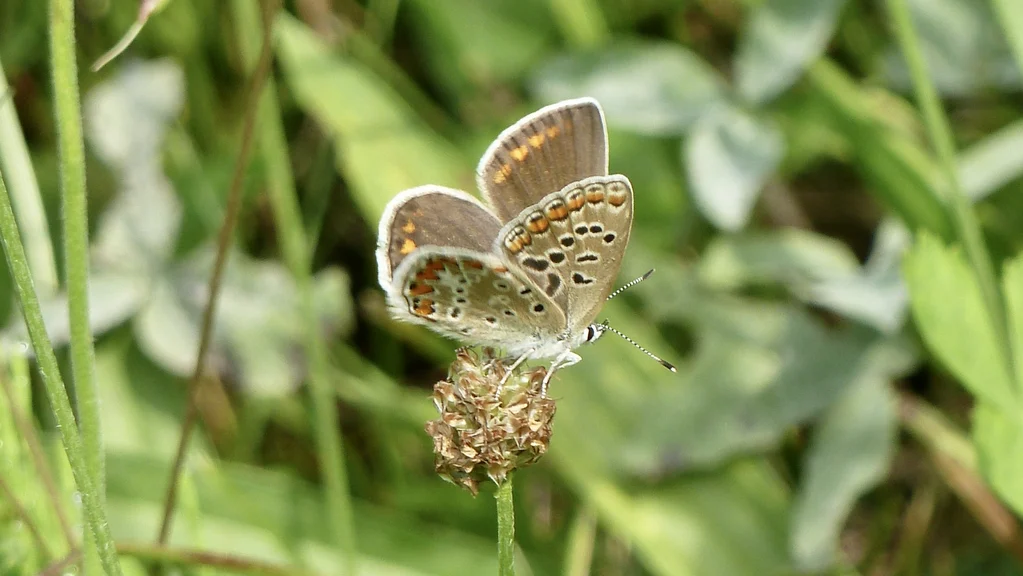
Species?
Polyommatus icarus
